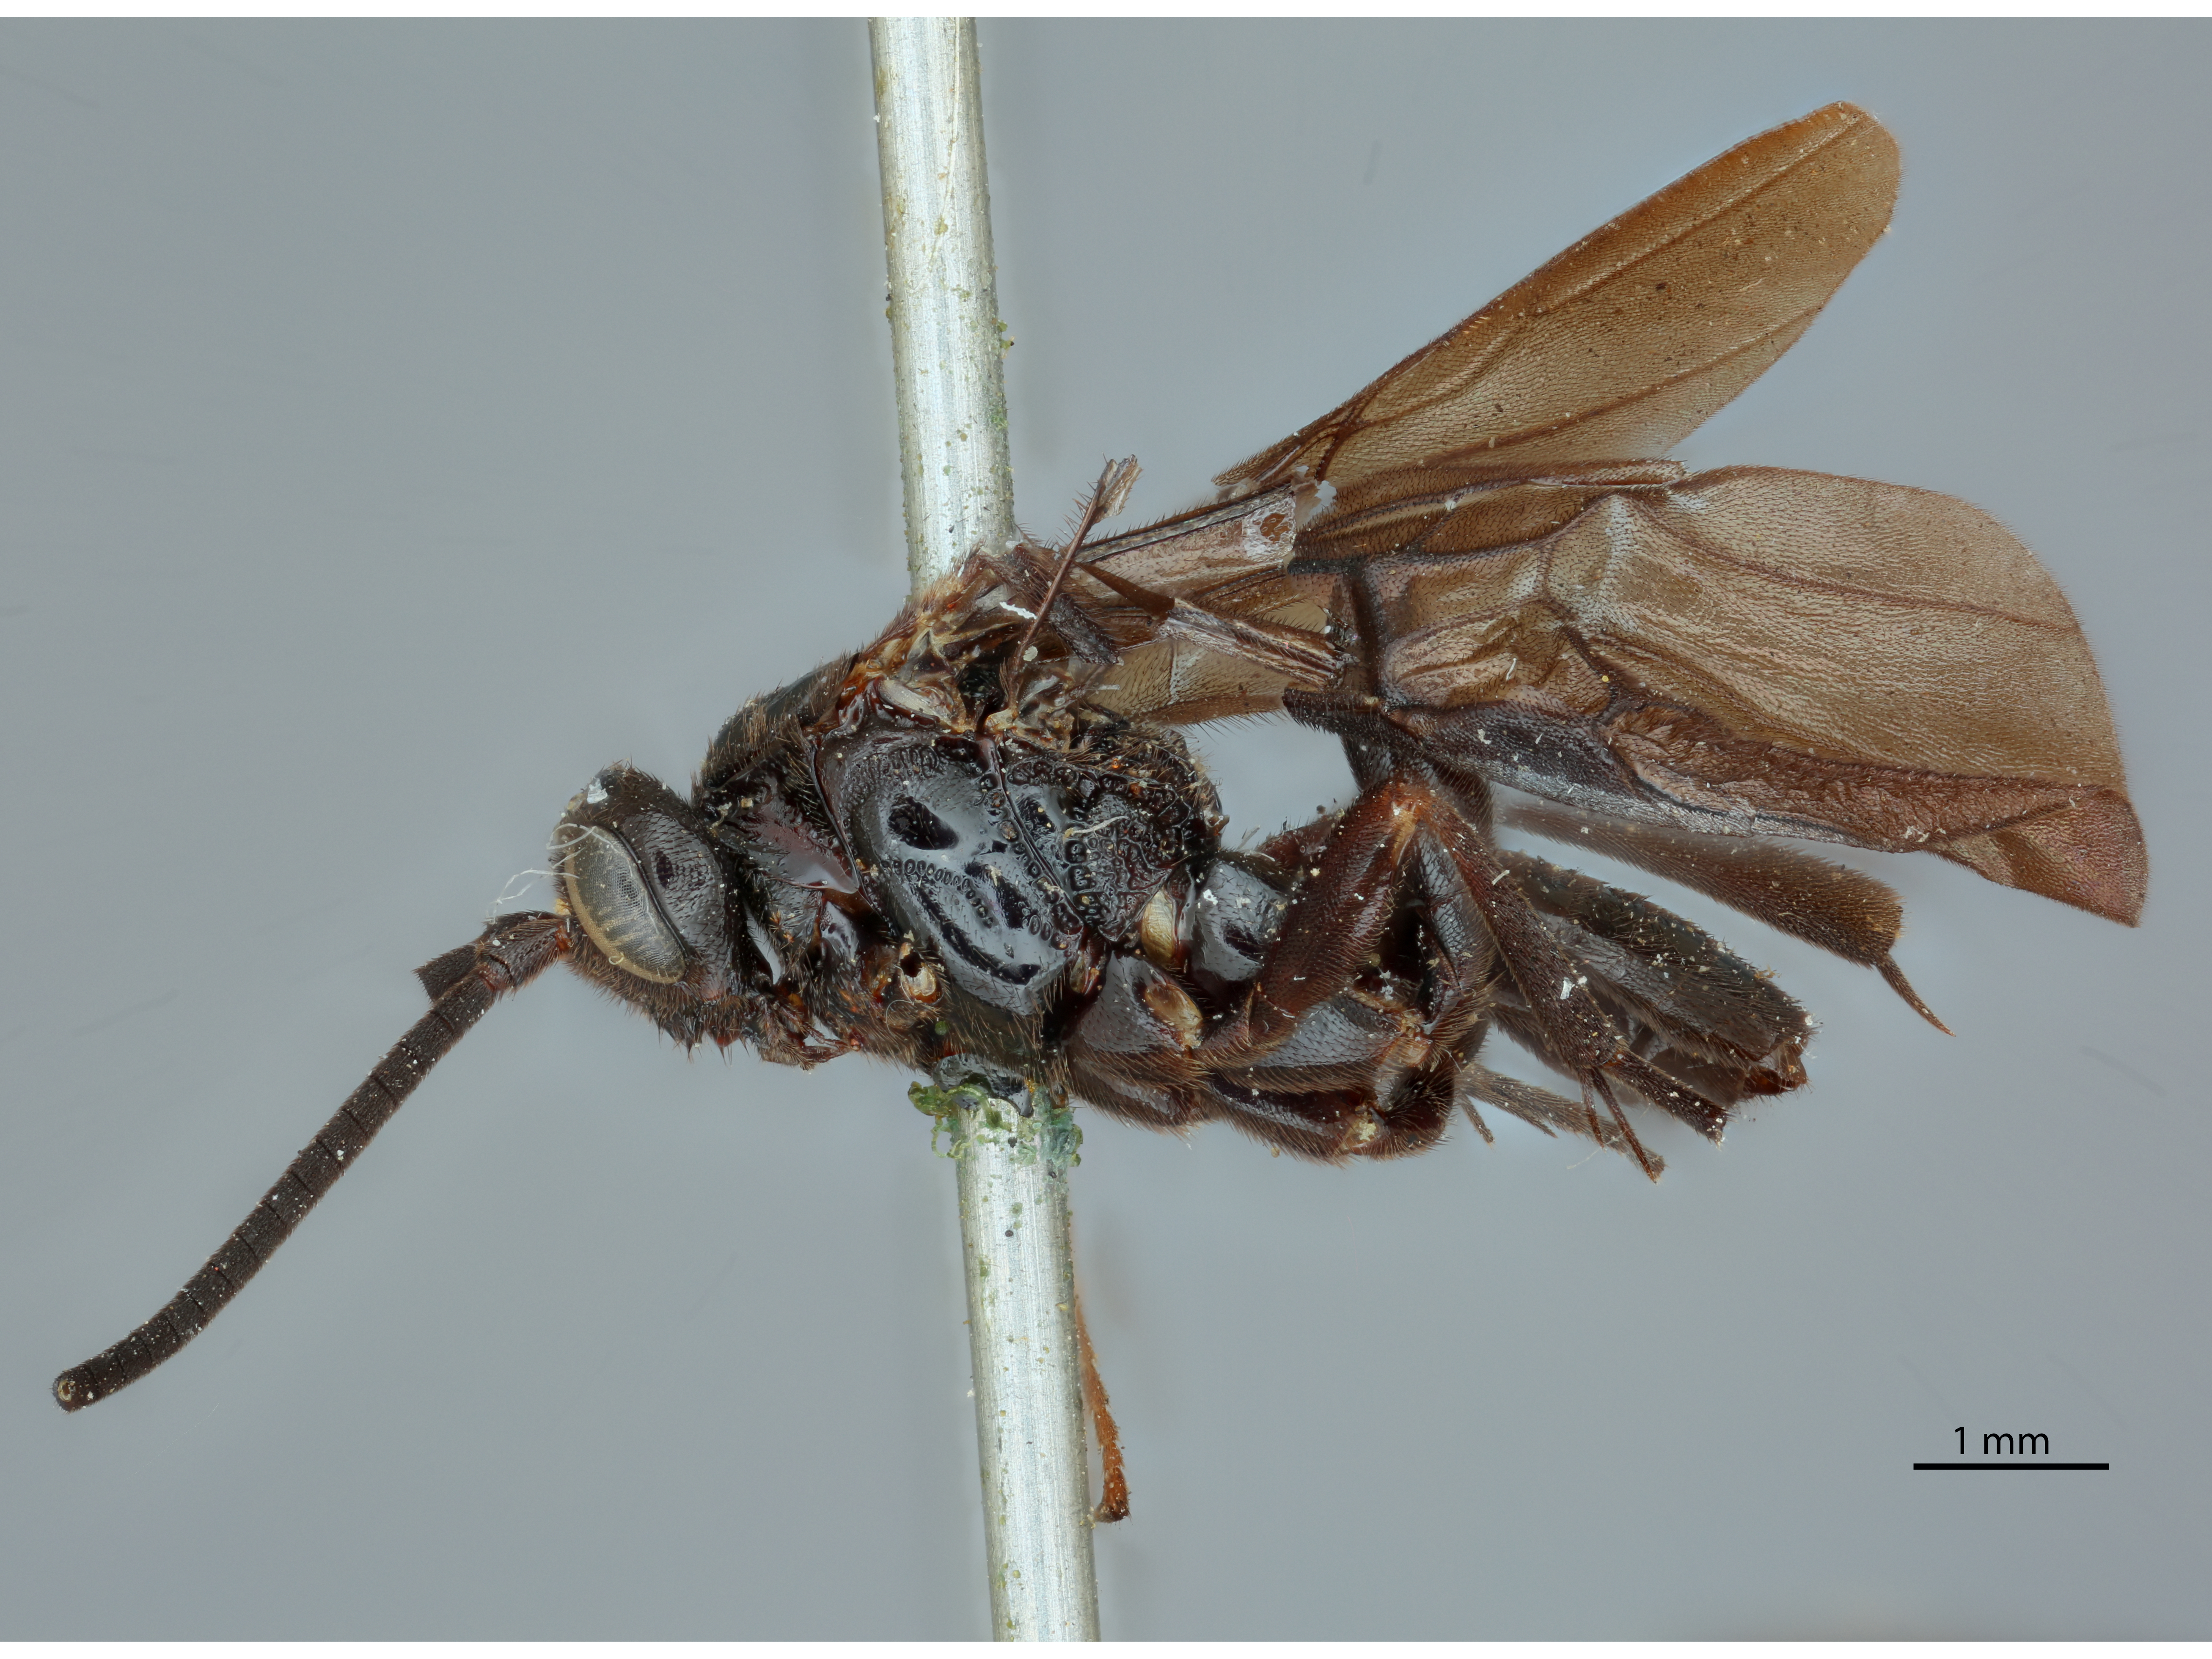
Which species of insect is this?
Toxoneura floridana
